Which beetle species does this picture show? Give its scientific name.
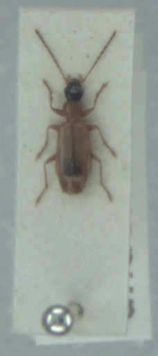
Demetrias monostigma
